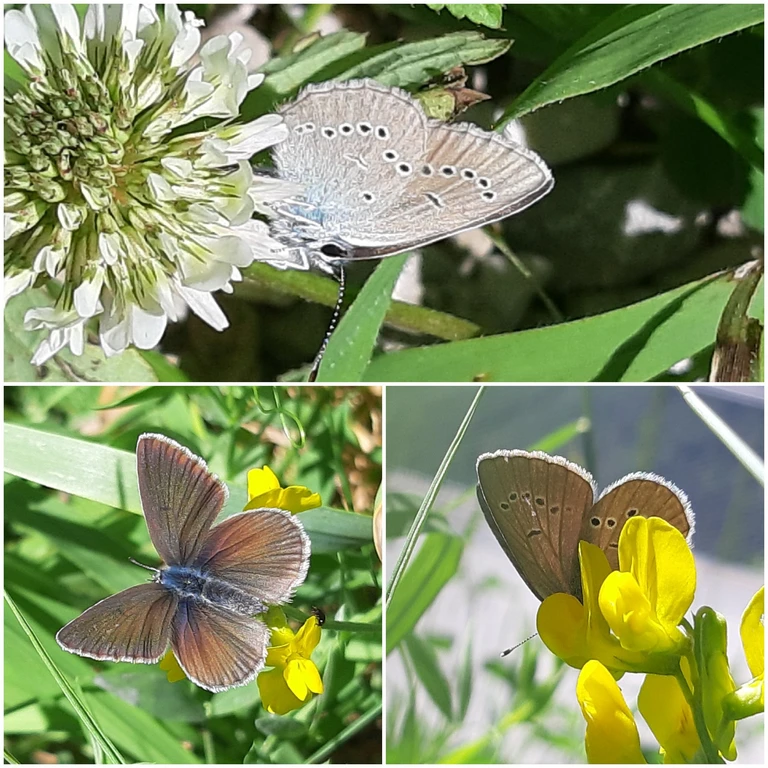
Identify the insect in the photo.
Cyaniris semiargus
